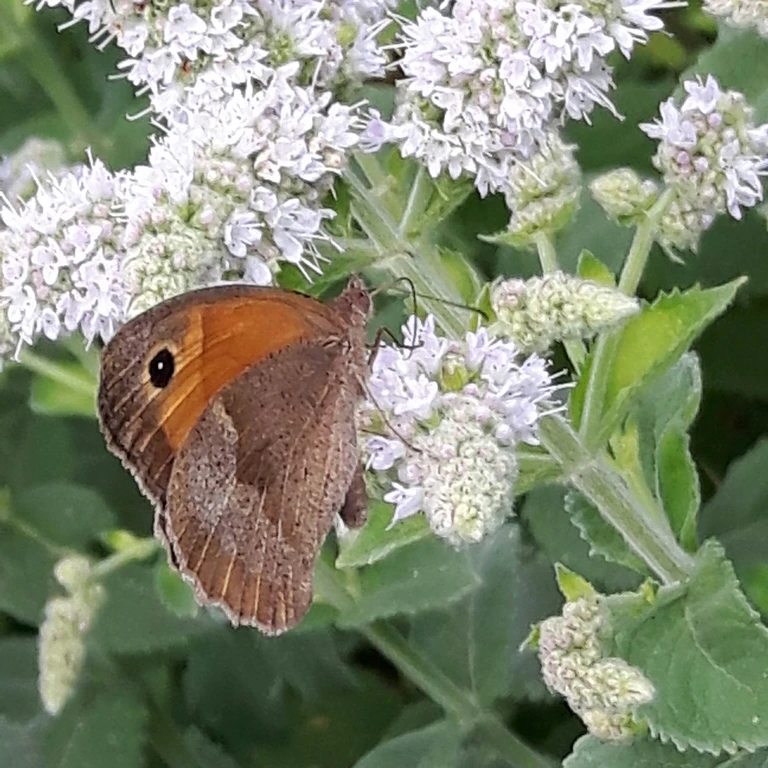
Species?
Maniola jurtina
